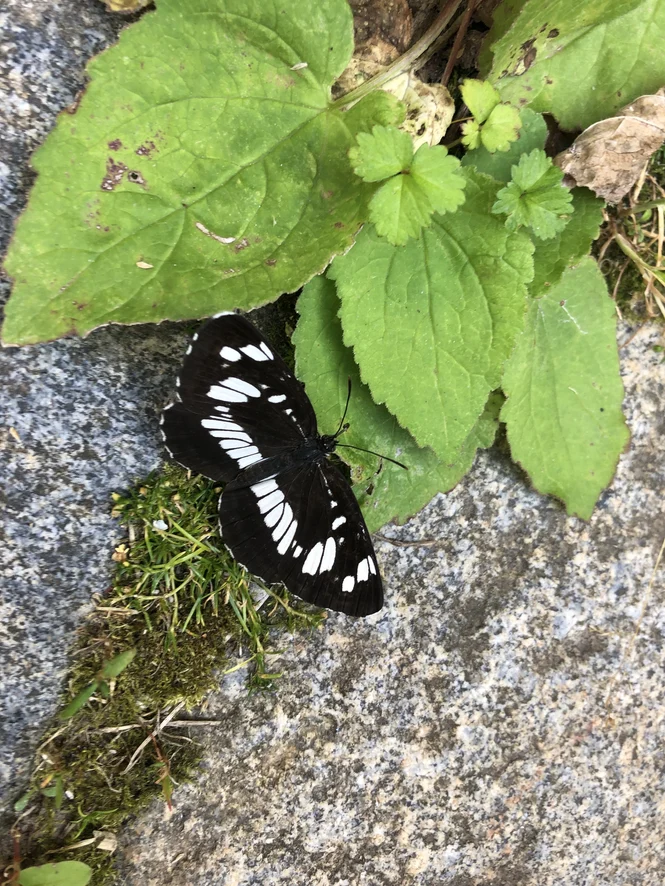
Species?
Neptis rivularis
